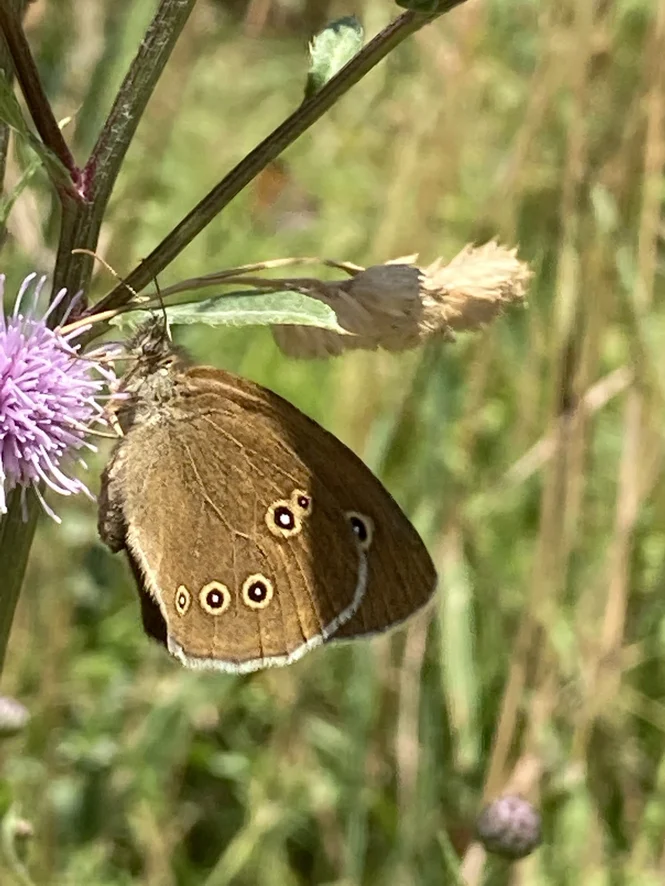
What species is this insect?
Aphantopus hyperantus
